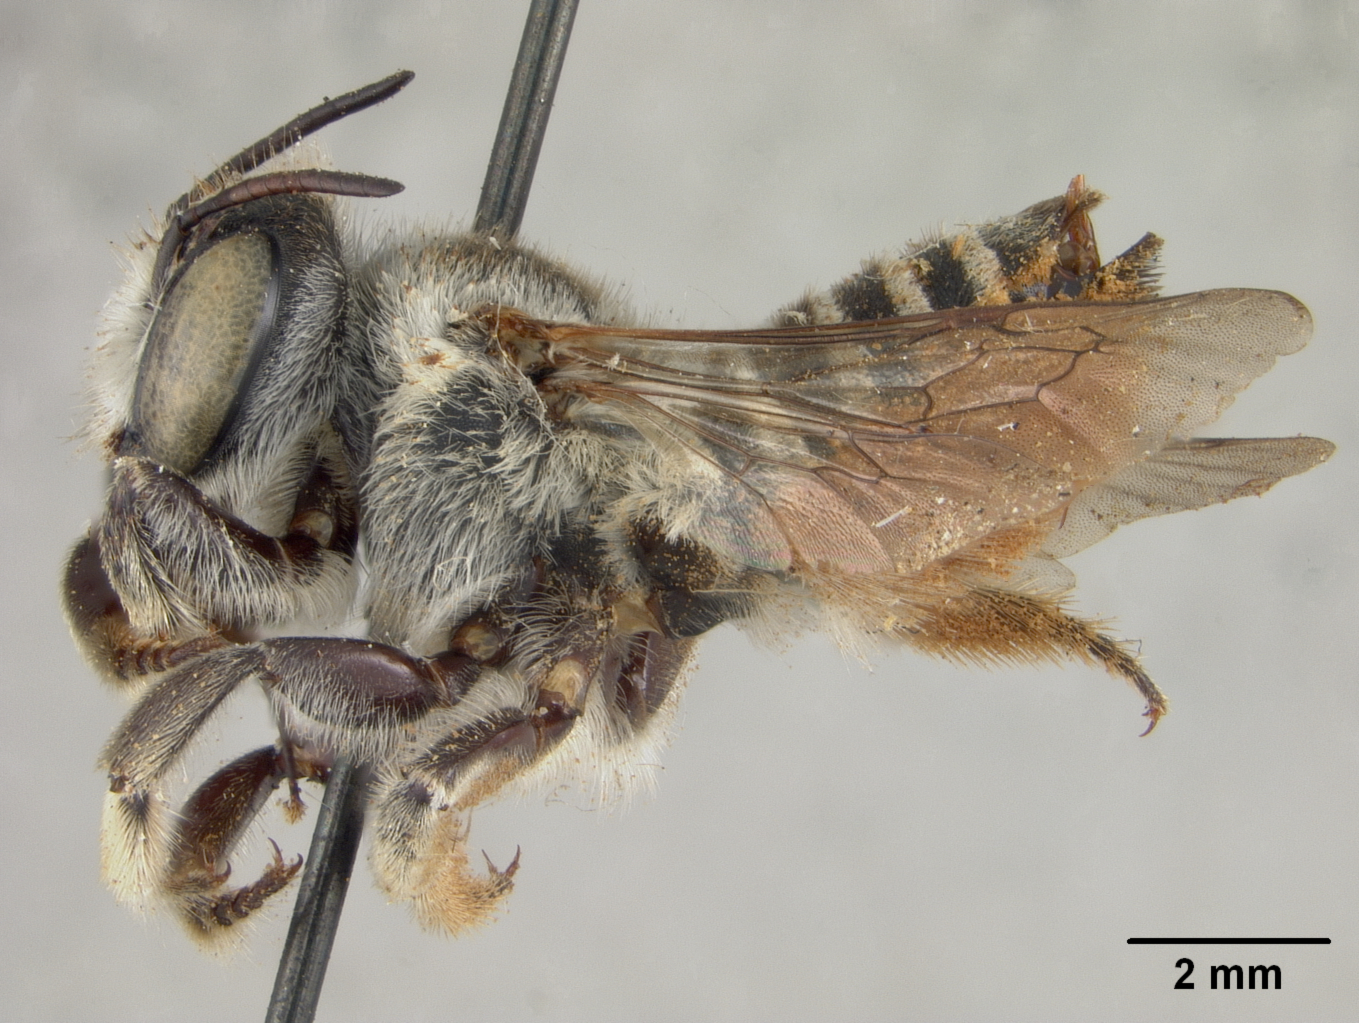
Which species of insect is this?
Megachile sabinensis
